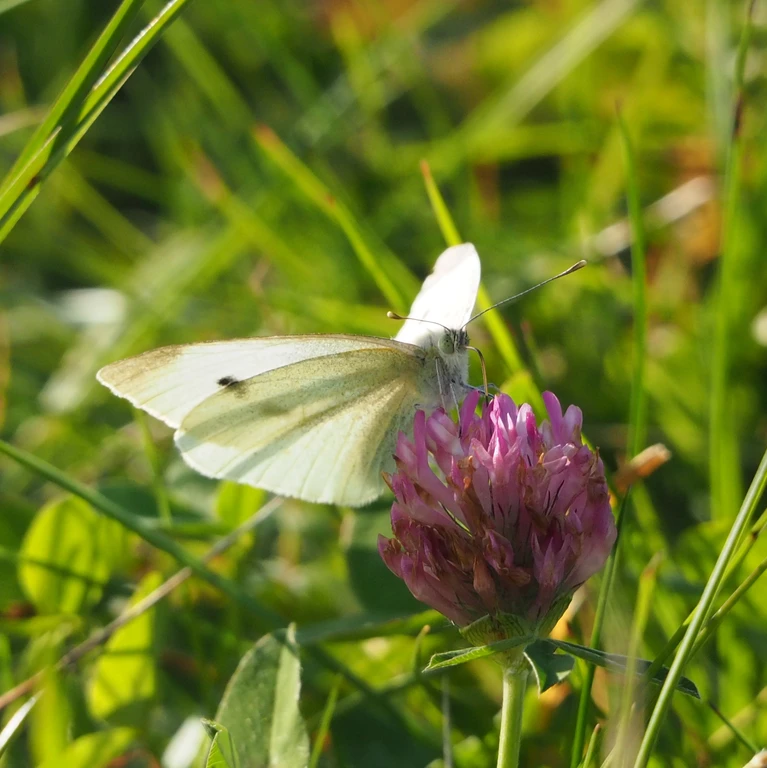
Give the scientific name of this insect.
Pieris rapae
